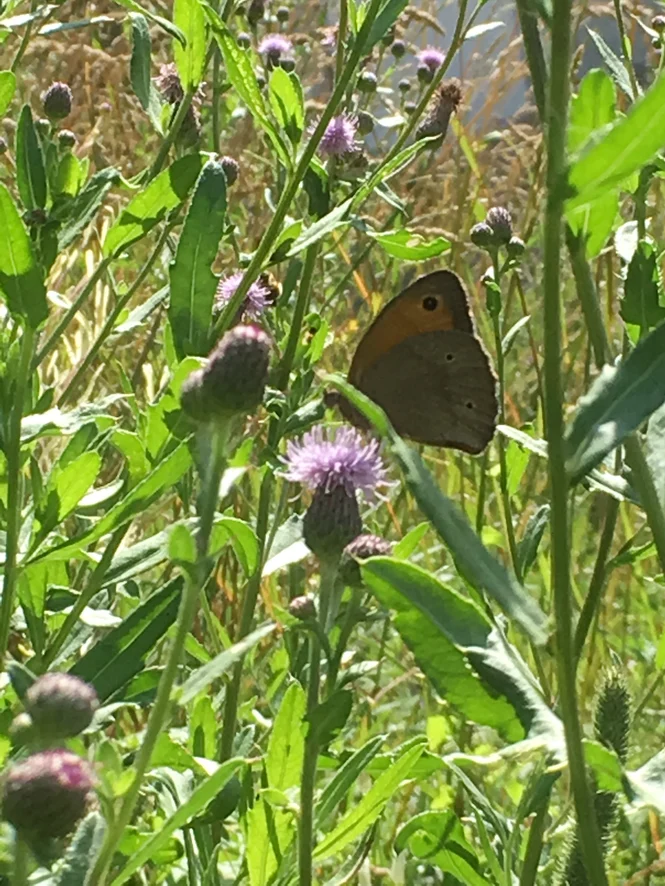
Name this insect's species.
Maniola jurtina
